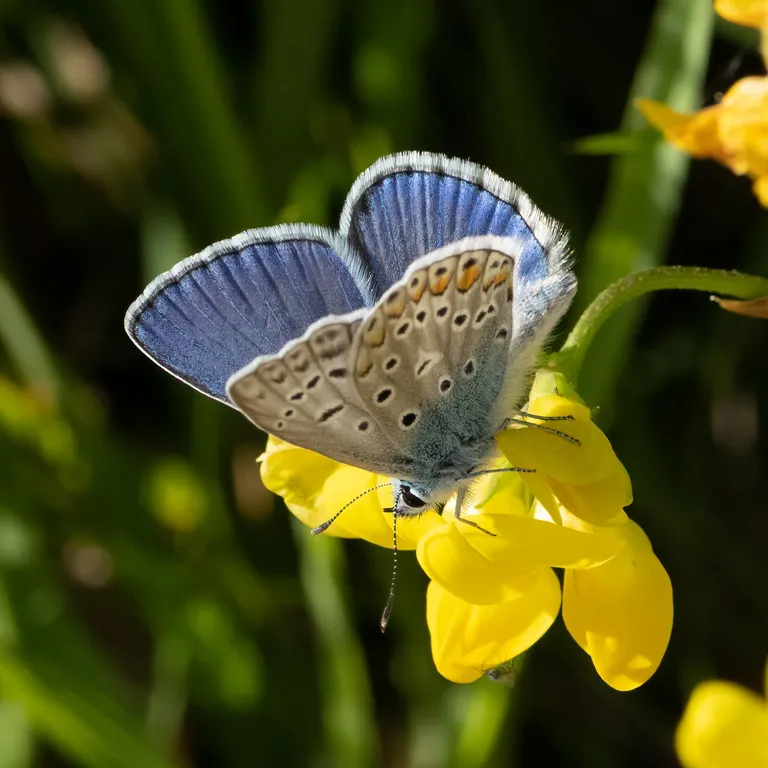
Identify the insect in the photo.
Polyommatus icarus
